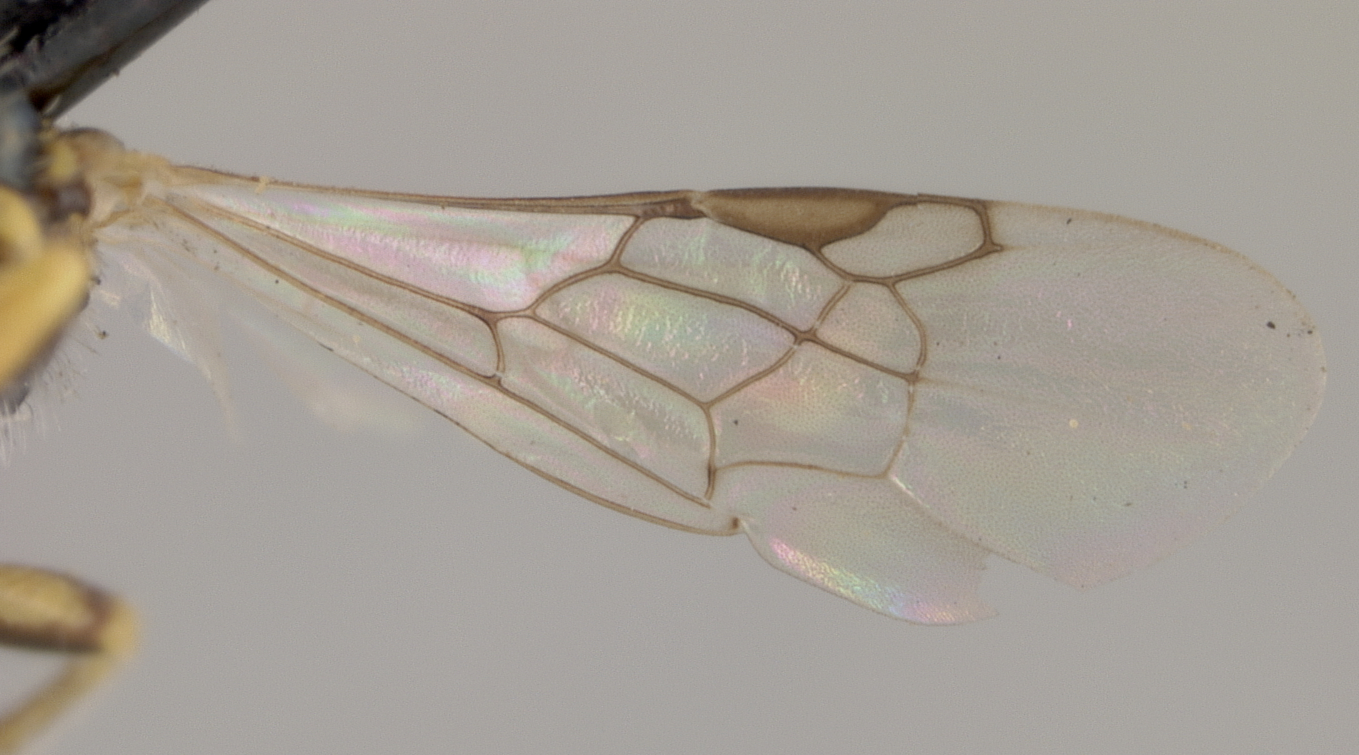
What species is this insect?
Perdita octomaculata
